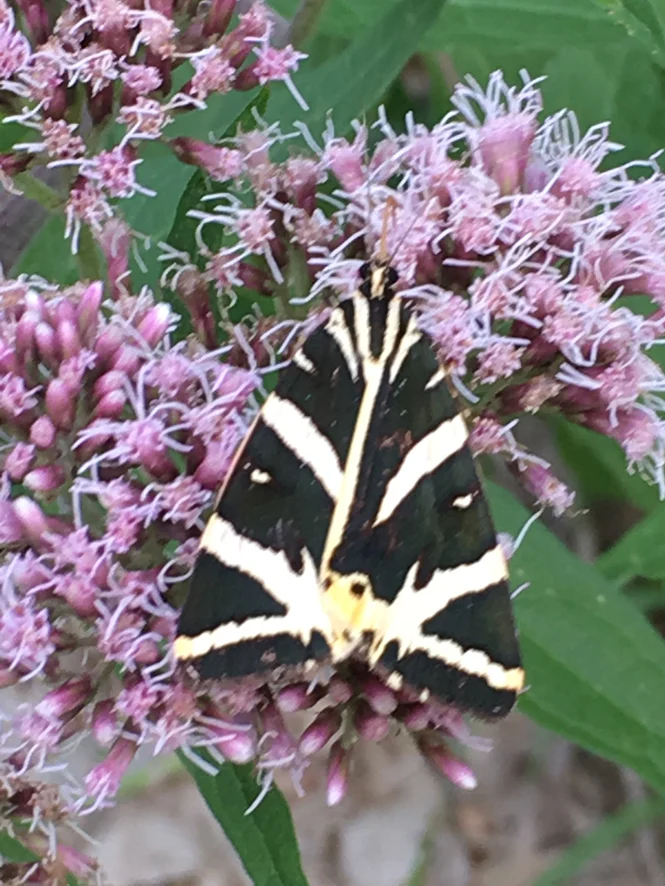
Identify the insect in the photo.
Euplagia quadripunctaria
